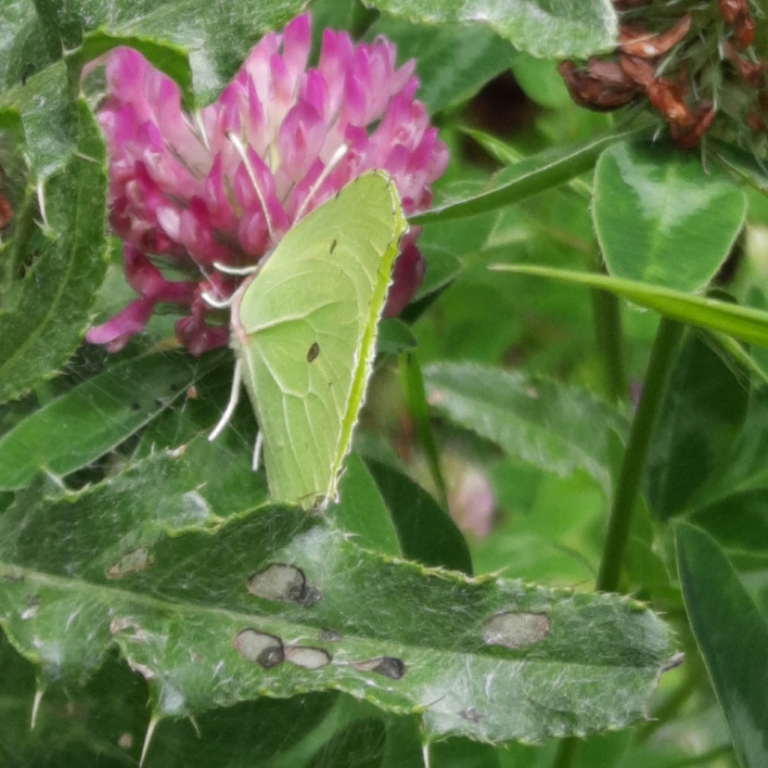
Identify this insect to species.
Gonepteryx rhamni
